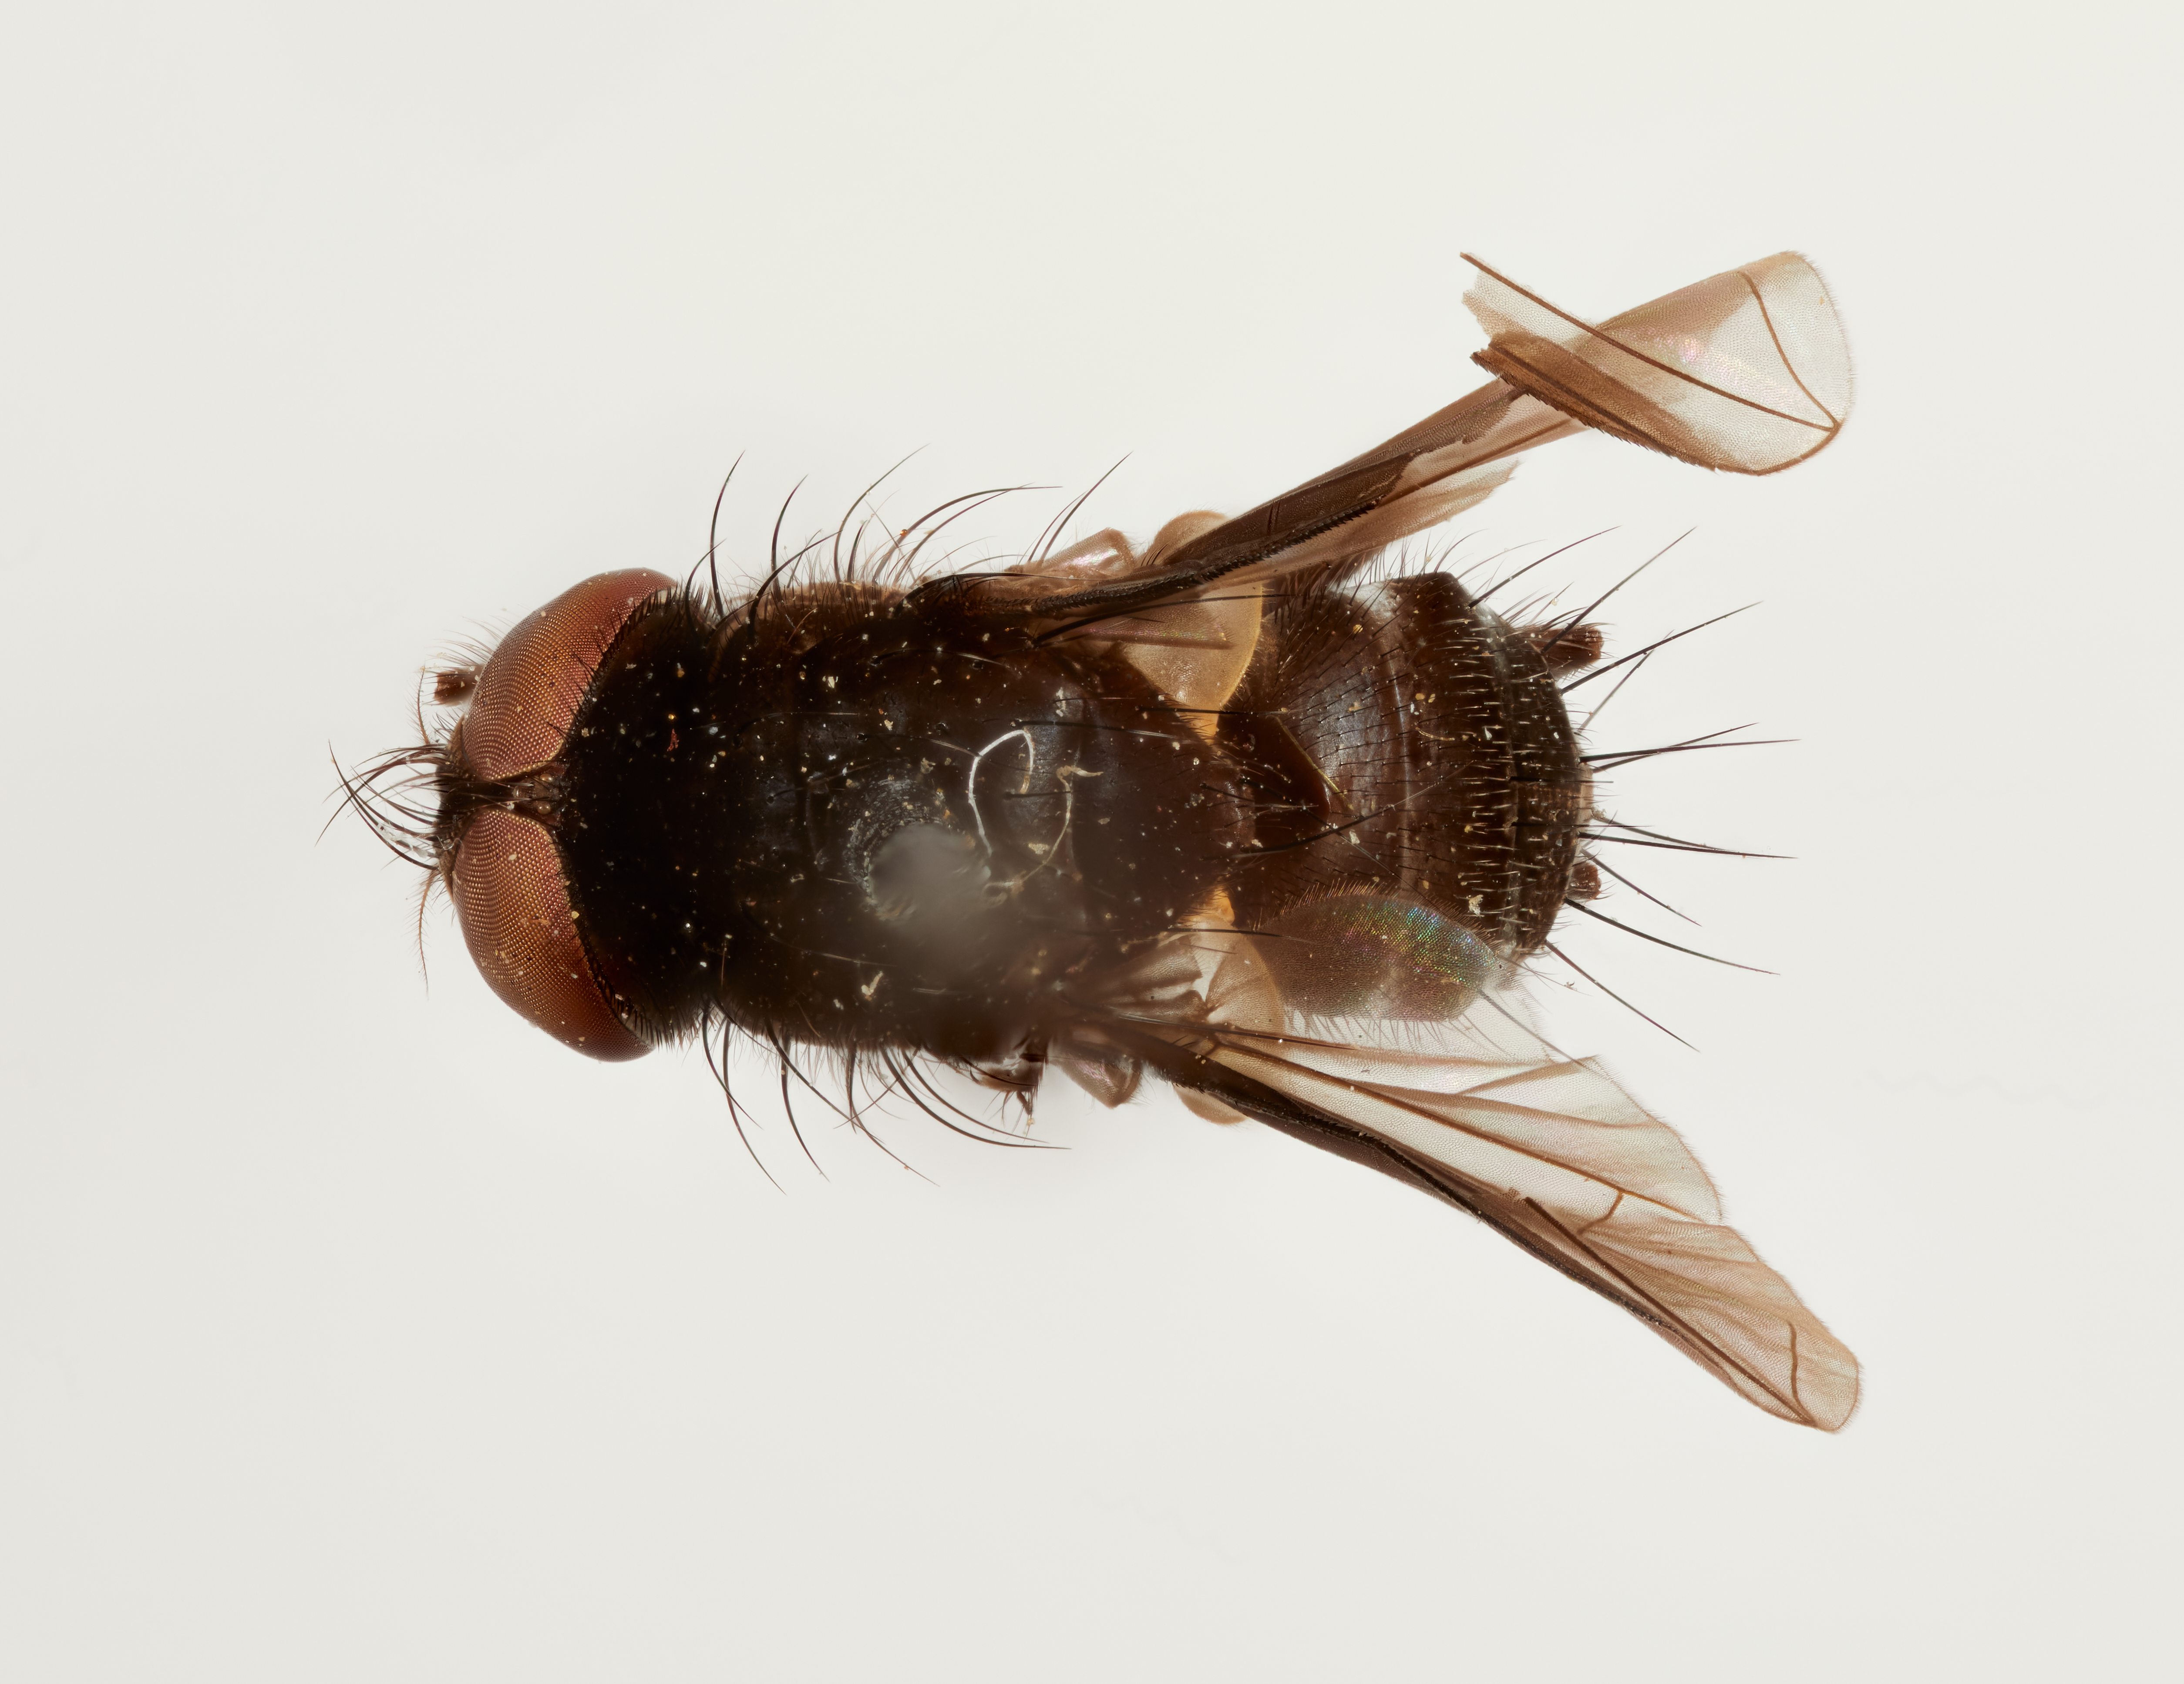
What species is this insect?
Phasiophyto fumifera
